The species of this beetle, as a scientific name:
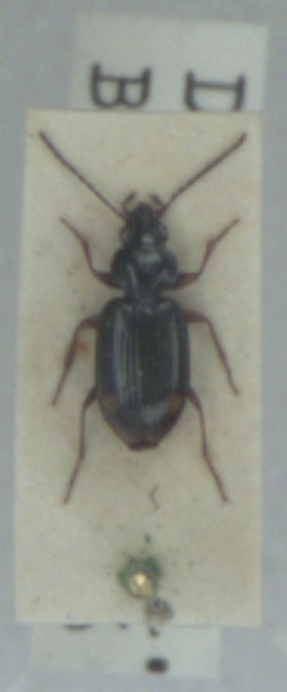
Bembidion biguttatum
